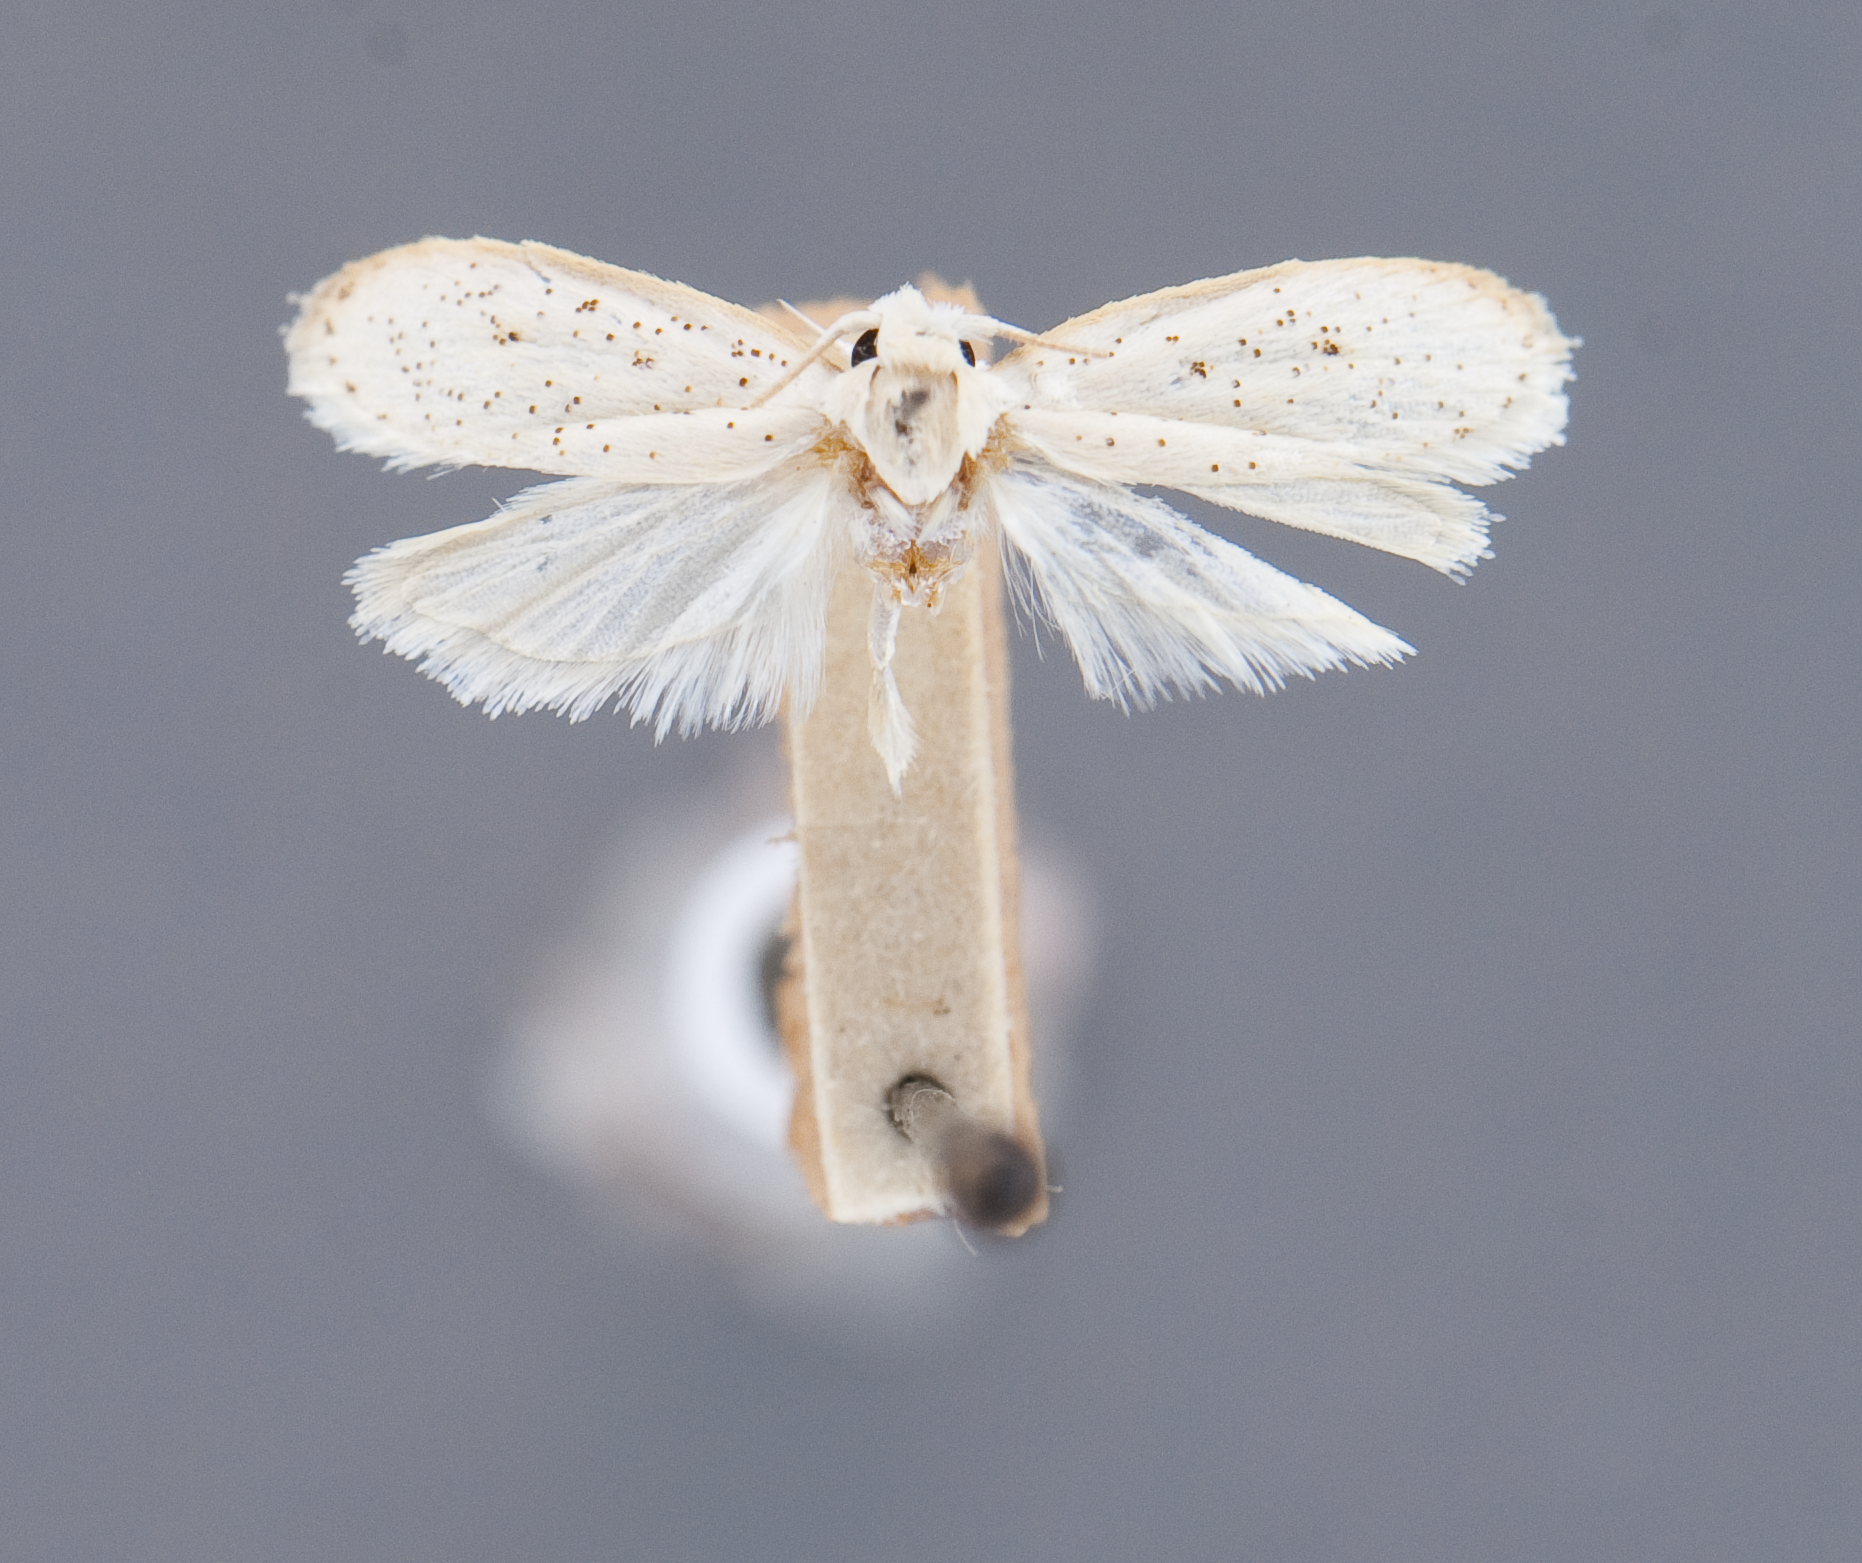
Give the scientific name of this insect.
Dolidiria arcanella (also Durrantia arcanella)
